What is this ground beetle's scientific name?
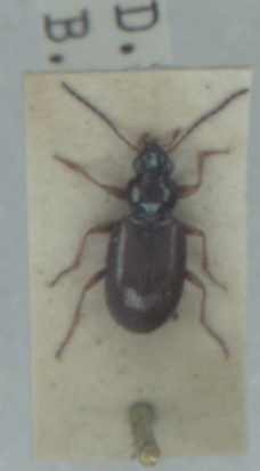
Bembidion deletum
